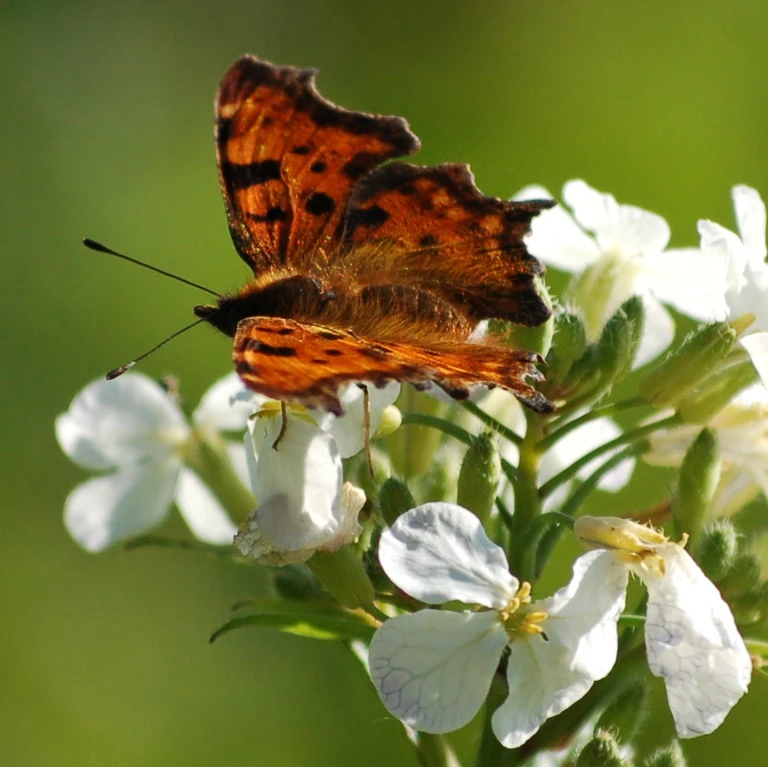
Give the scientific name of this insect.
Polygonia c-album
